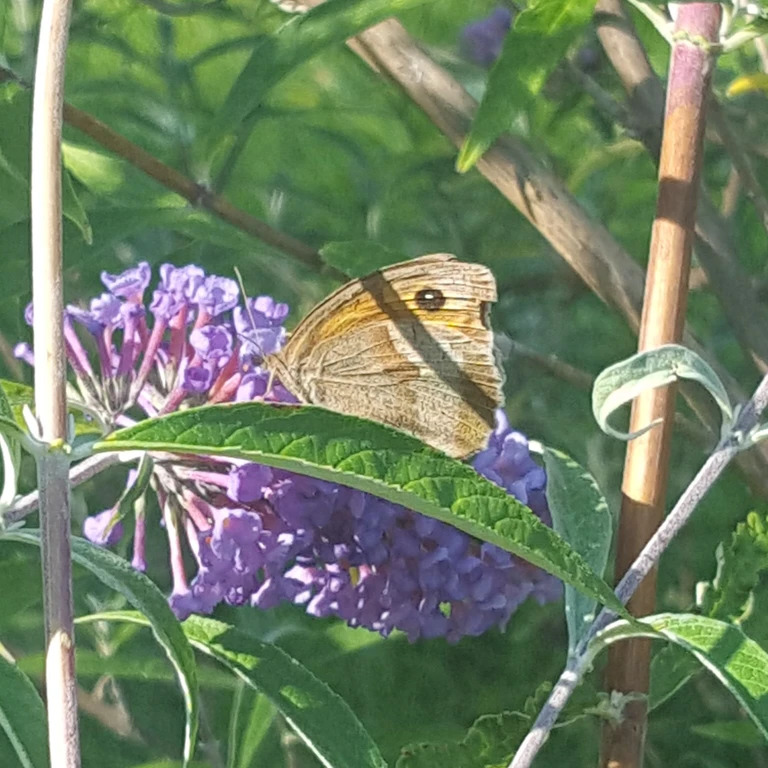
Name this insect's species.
Maniola jurtina
